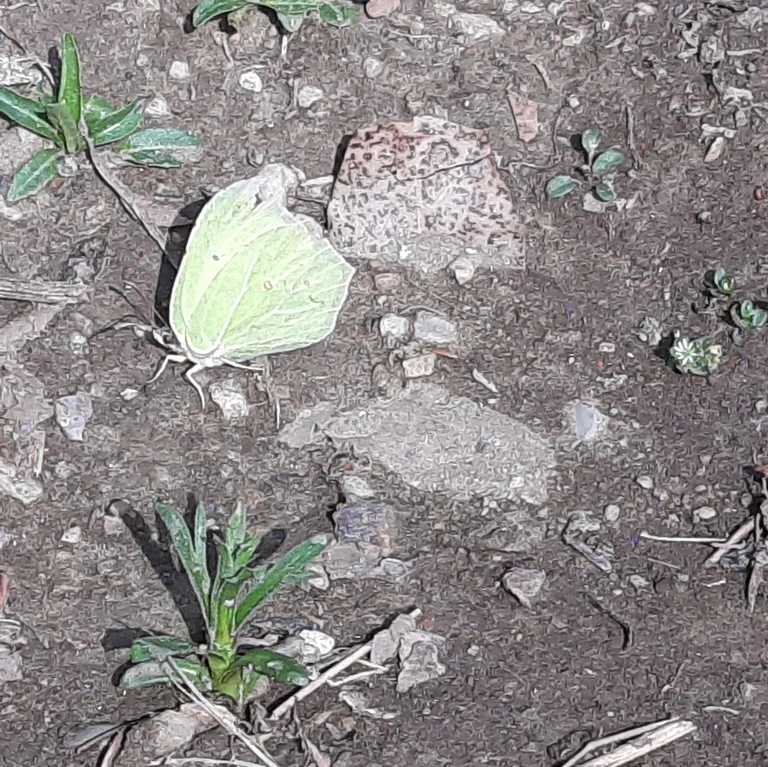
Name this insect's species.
Gonepteryx rhamni
